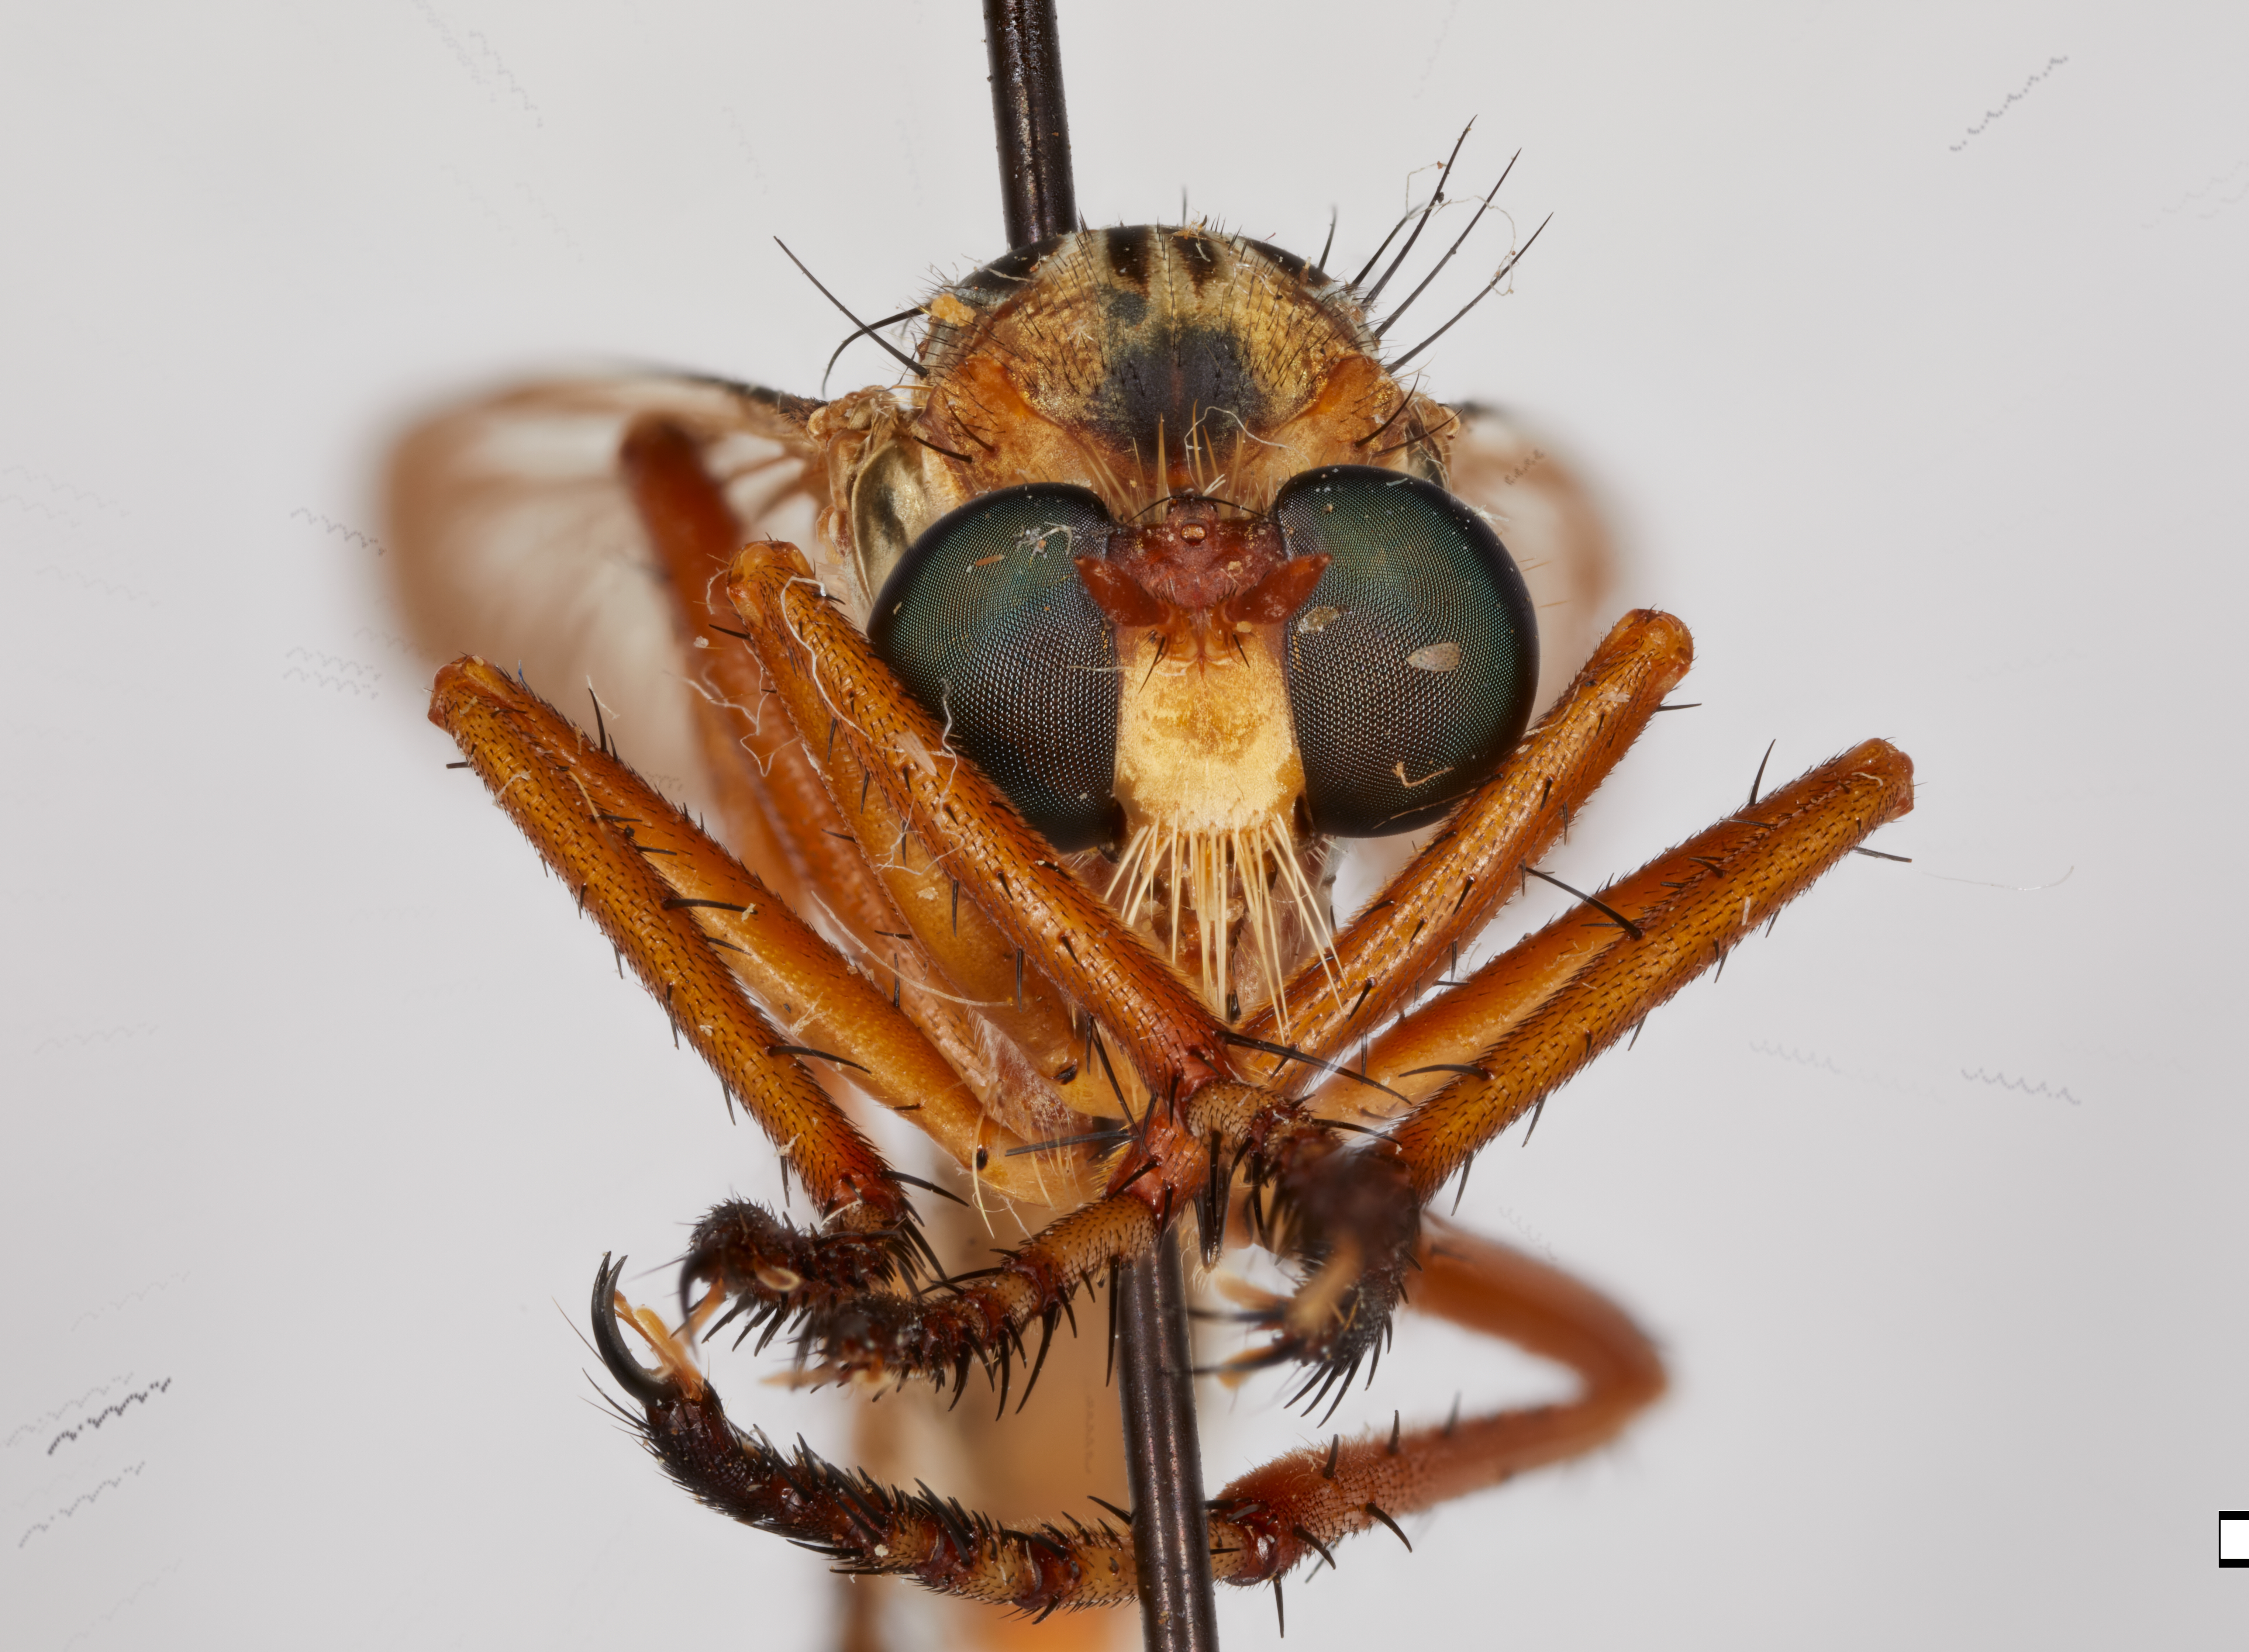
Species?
Diogmites rubrodorsatus
